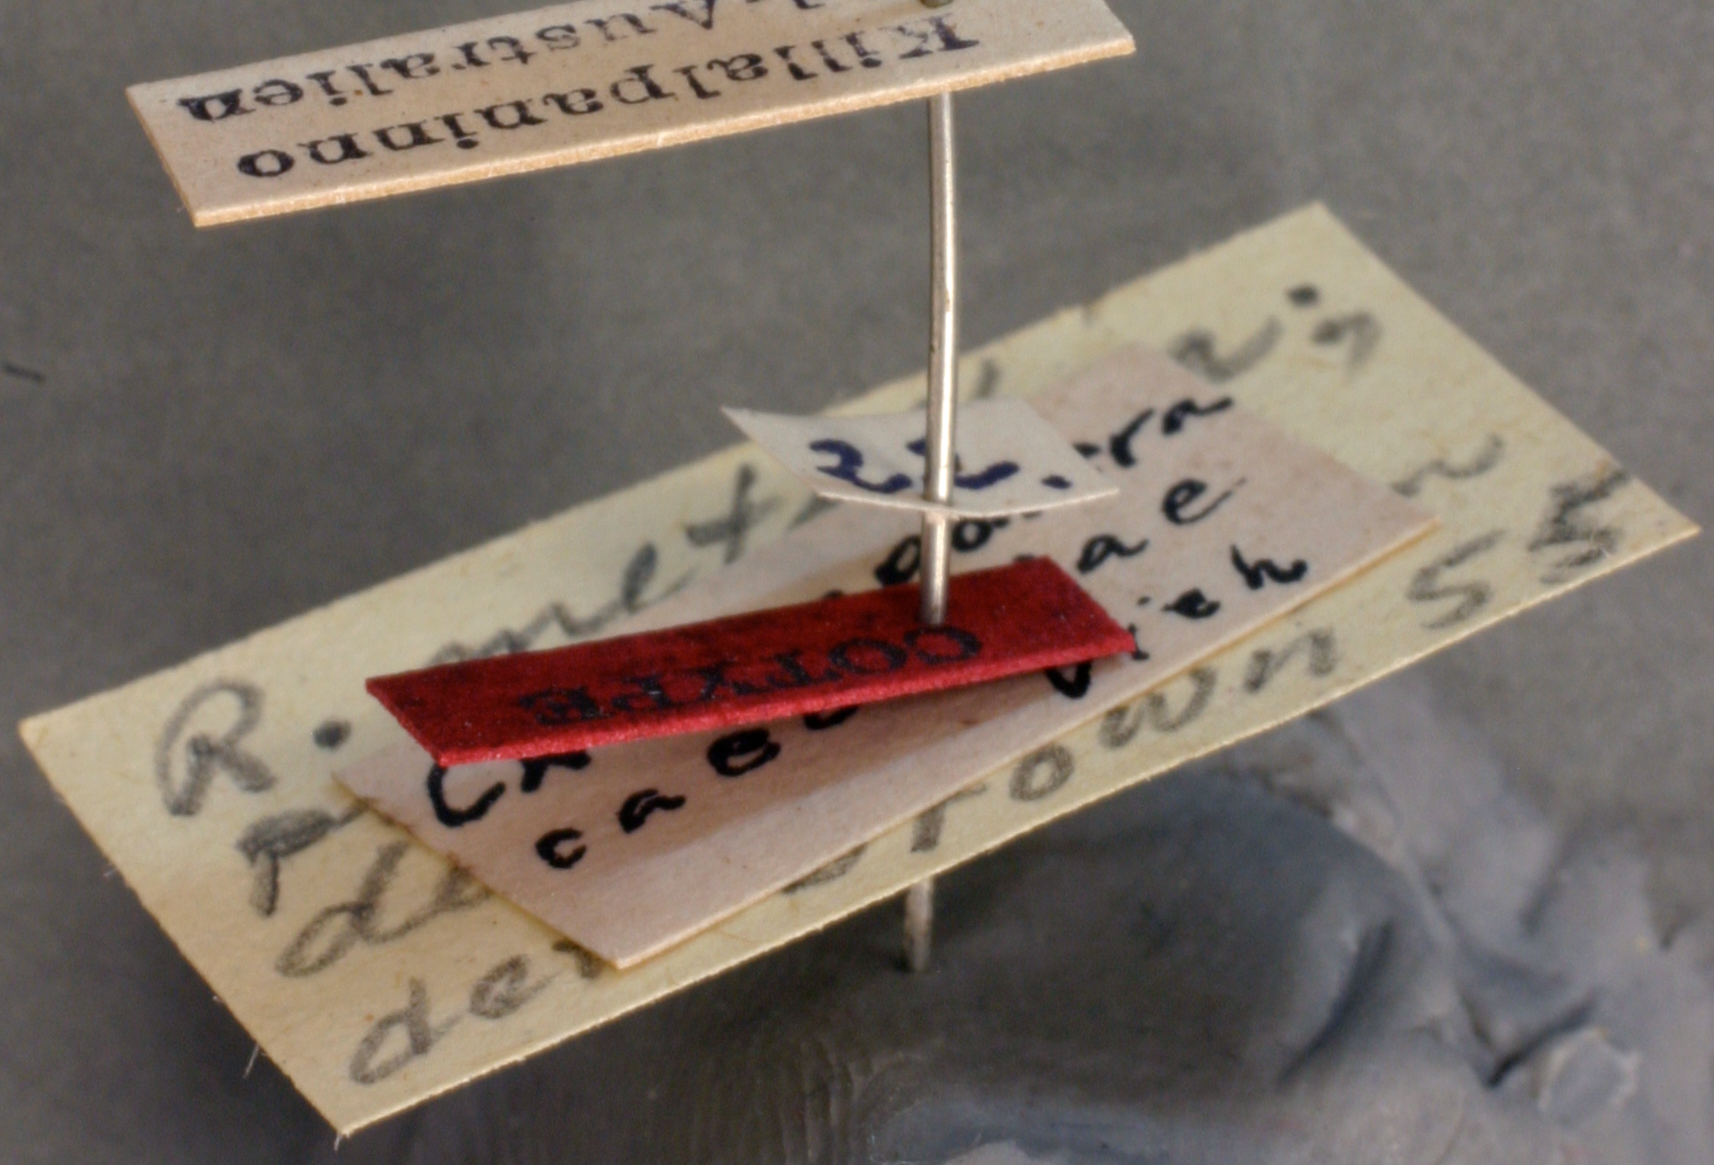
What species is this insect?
Rhytidoponera caeciliae
